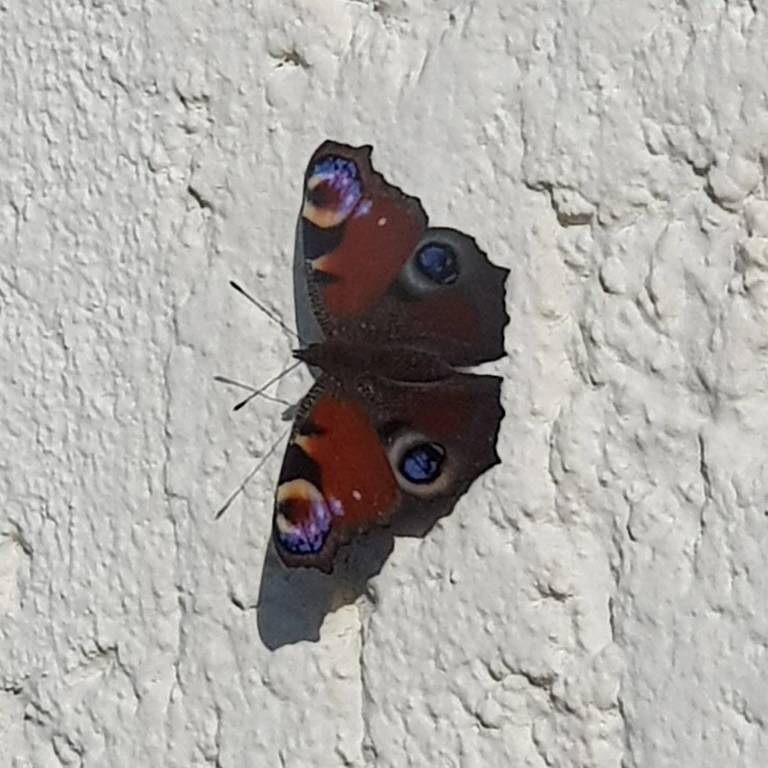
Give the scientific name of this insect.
Aglais io
